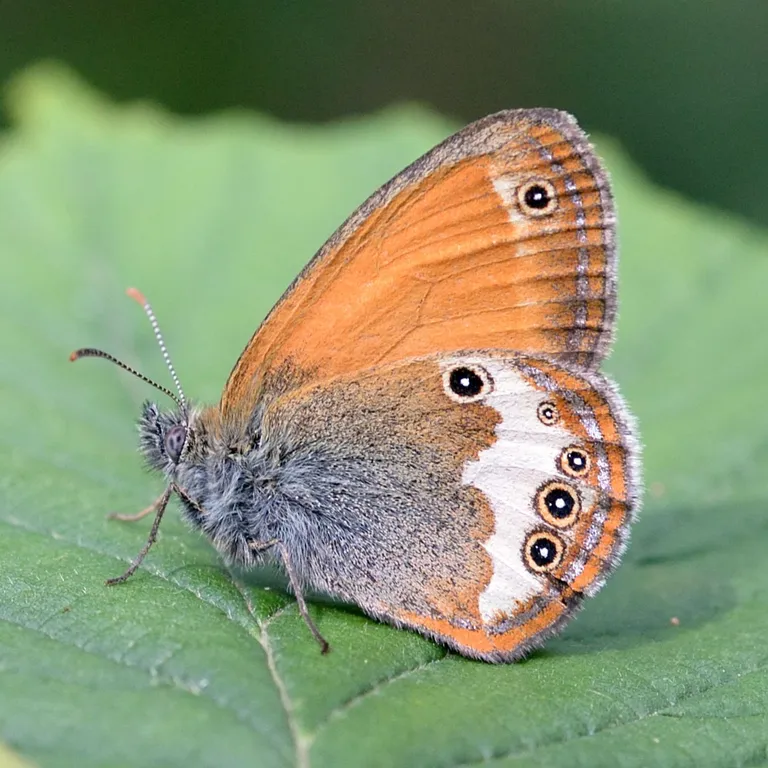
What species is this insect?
Coenonympha arcania
